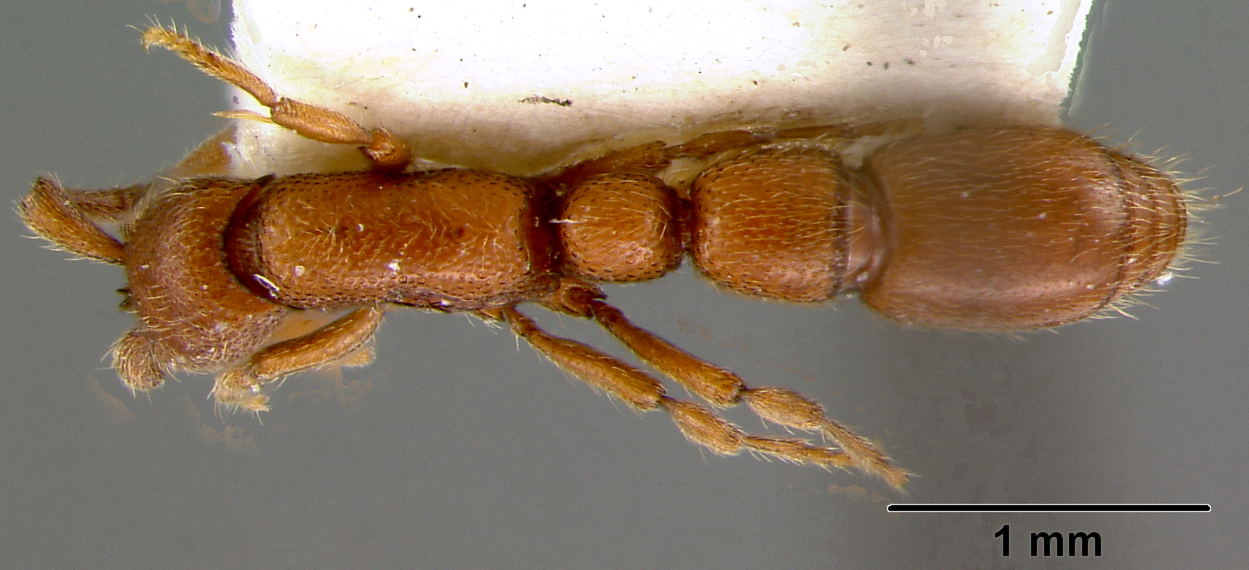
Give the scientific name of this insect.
Cerapachys augustae
